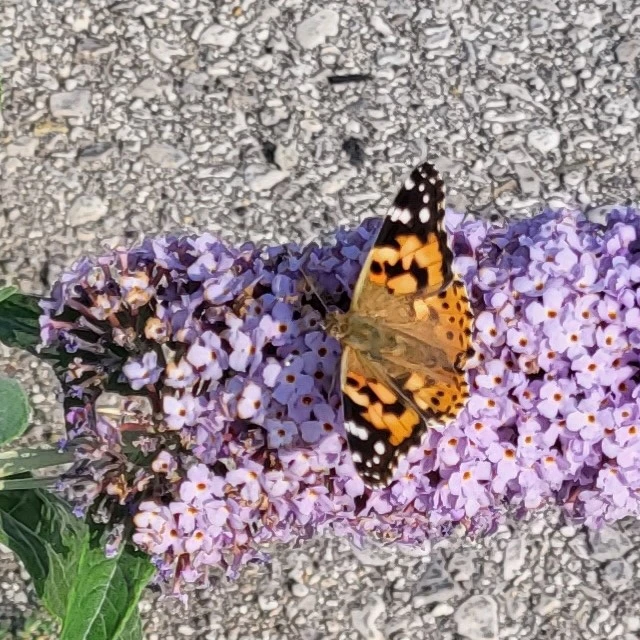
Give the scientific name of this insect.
Vanessa cardui
